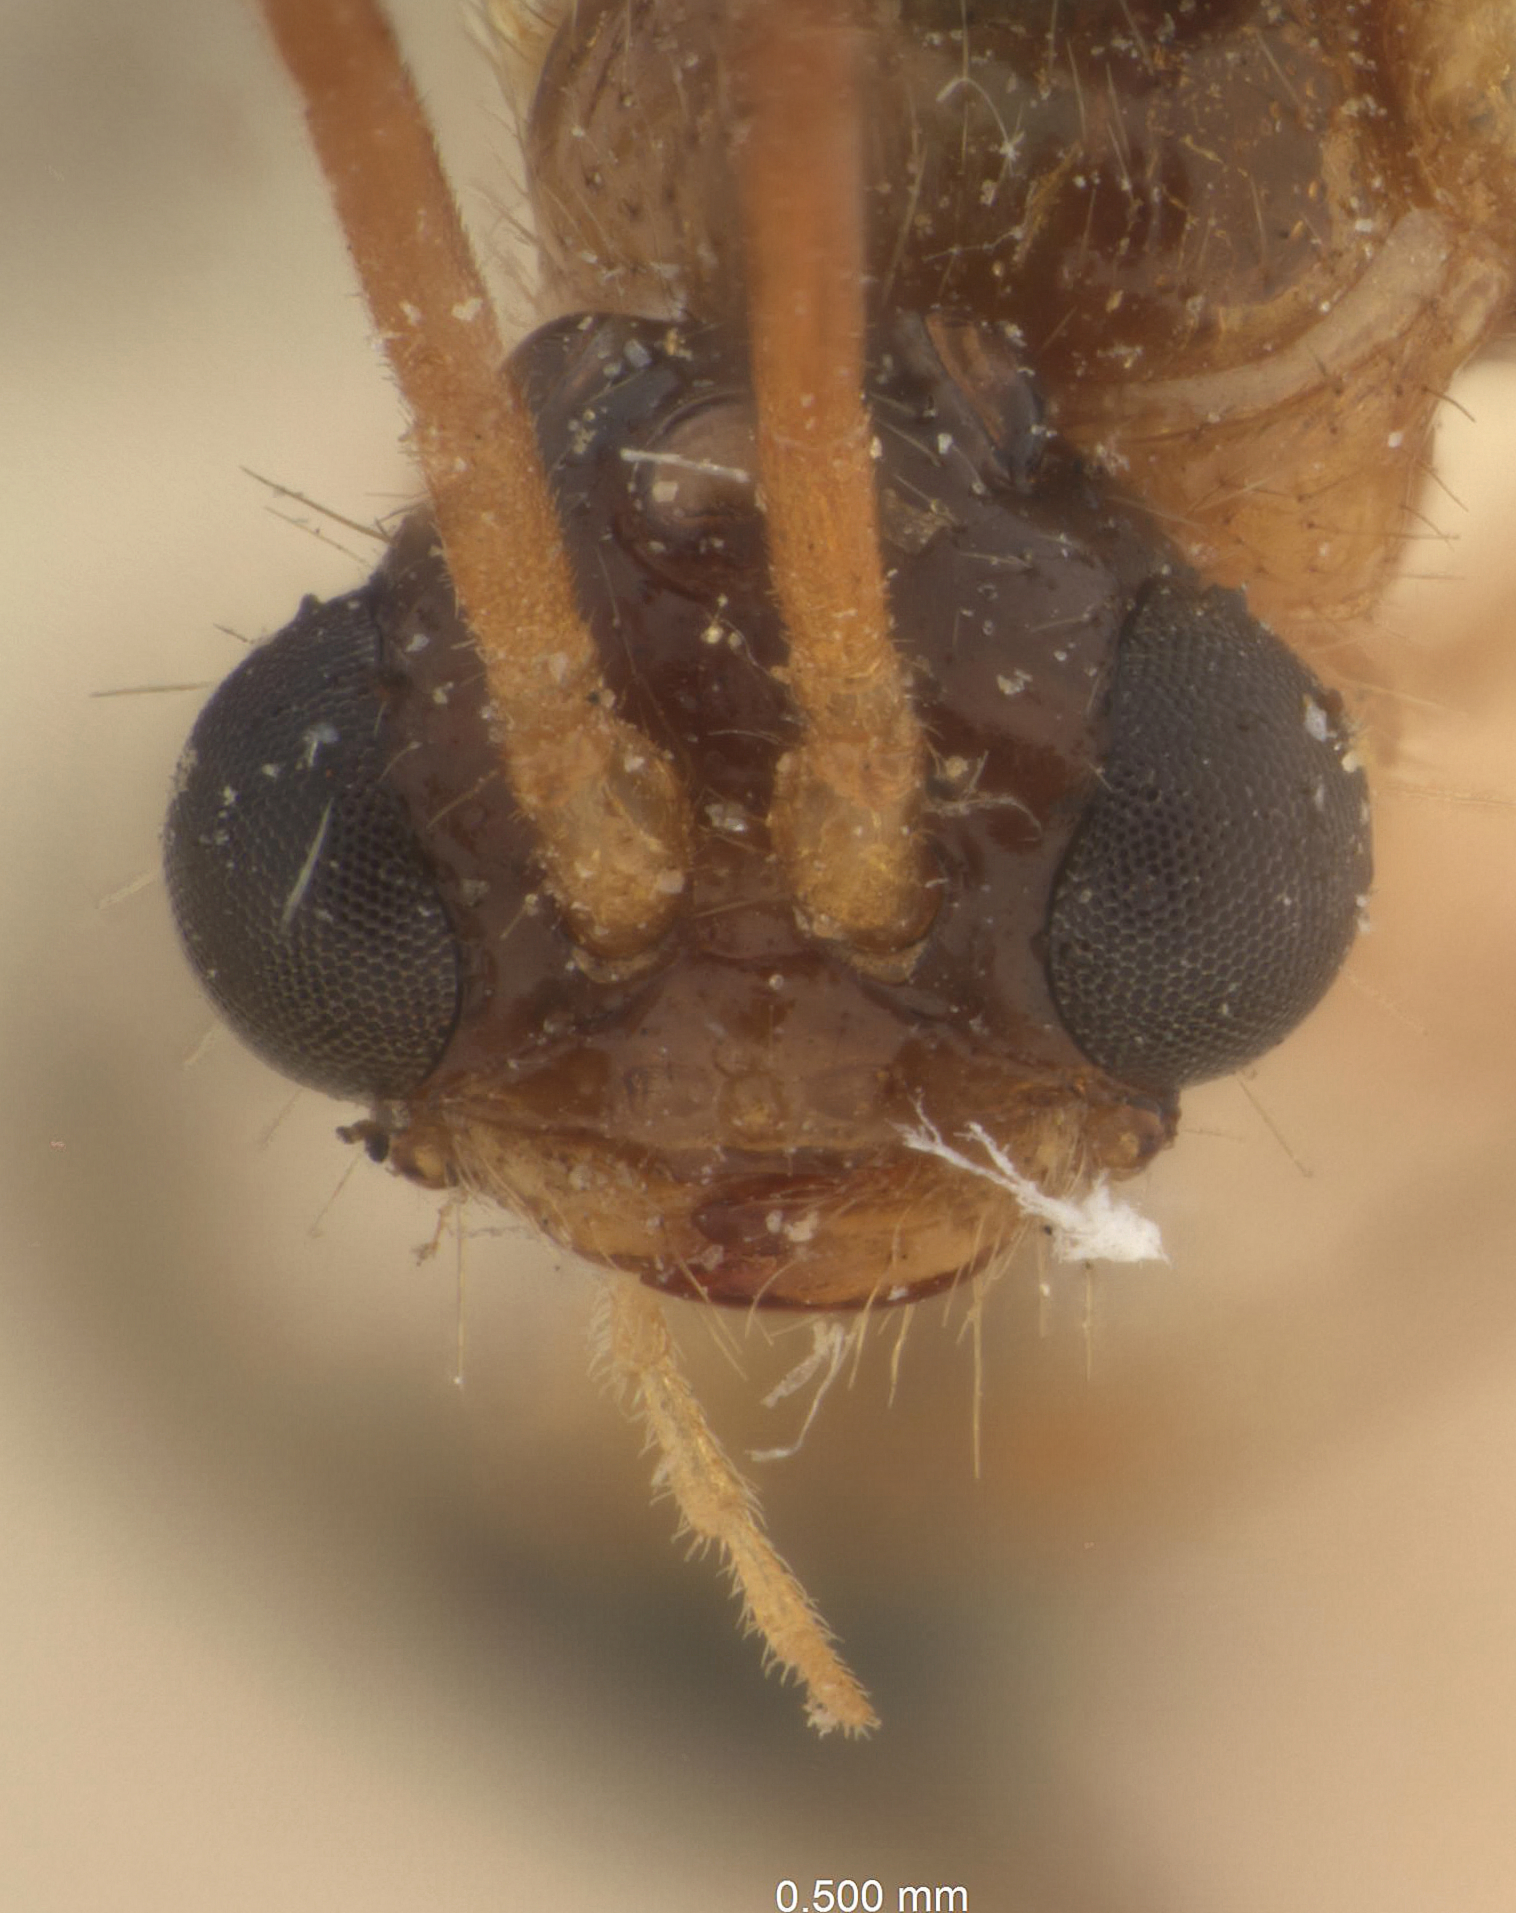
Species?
Brachycystis elegantulus
